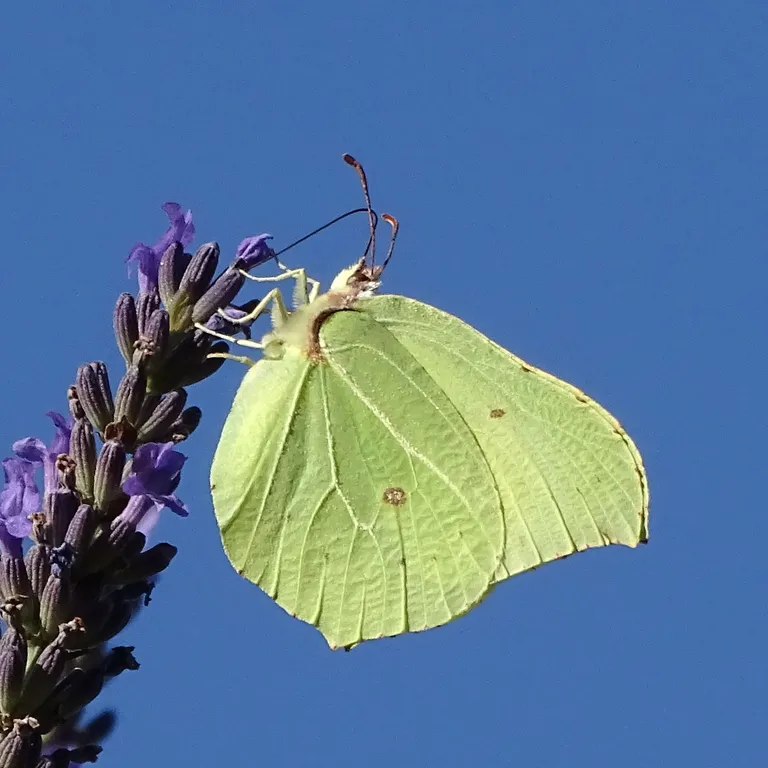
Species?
Gonepteryx rhamni
